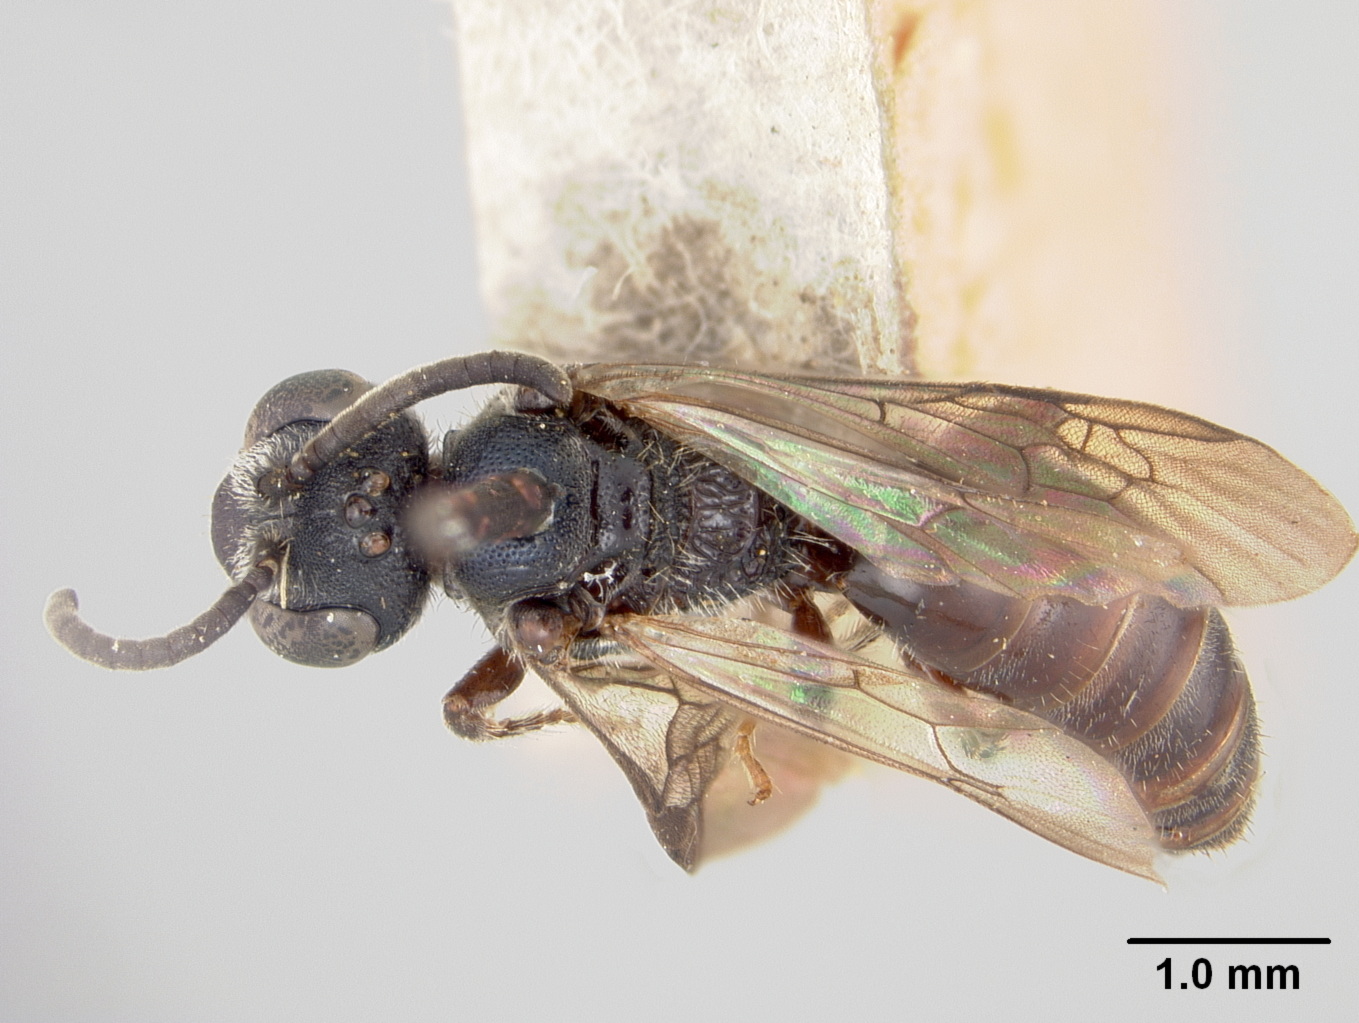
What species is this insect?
Sphecodes macswaini
